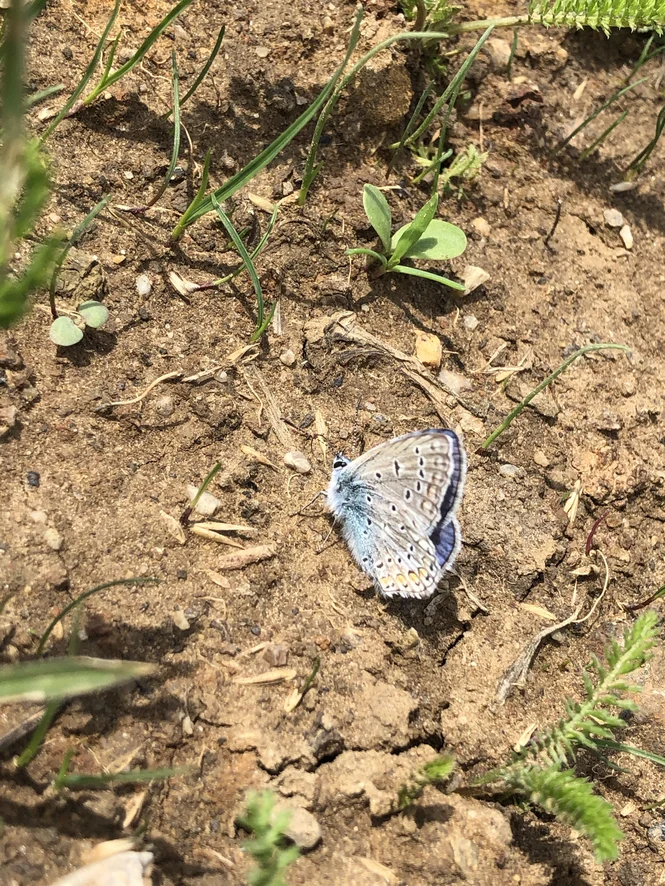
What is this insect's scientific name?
Polyommatus icarus
